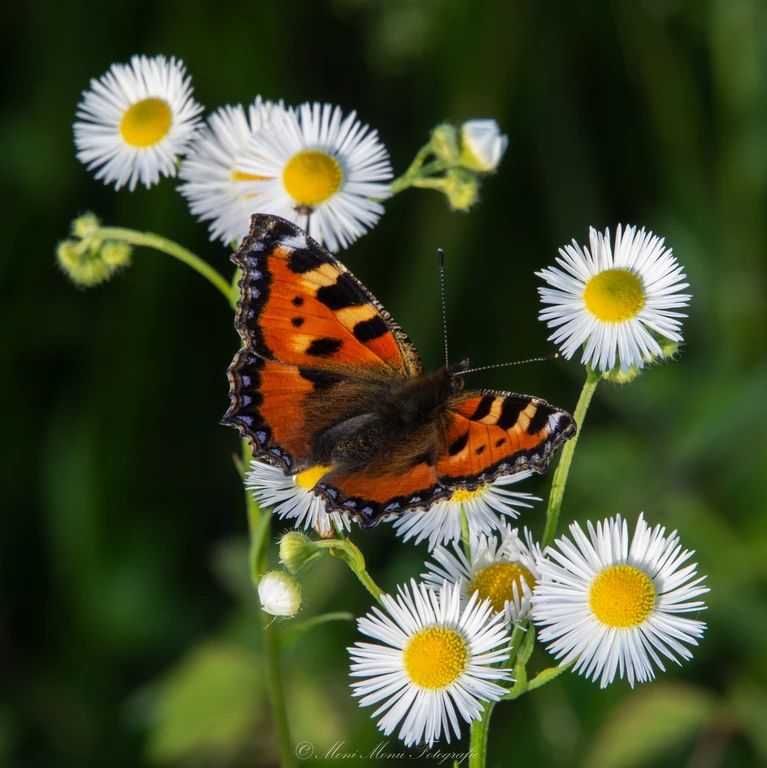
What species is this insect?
Aglais urticae
